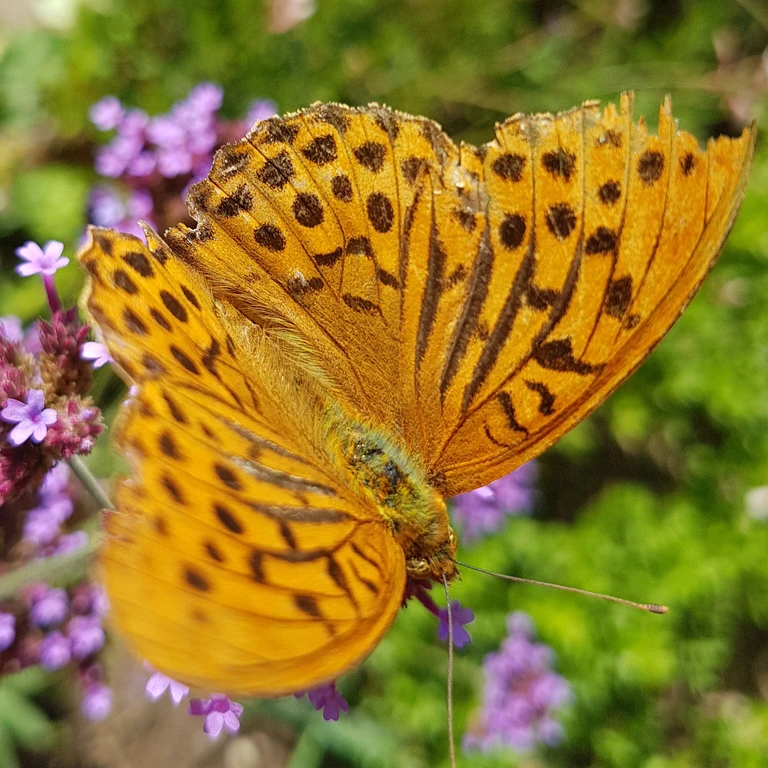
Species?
Argynnis paphia
